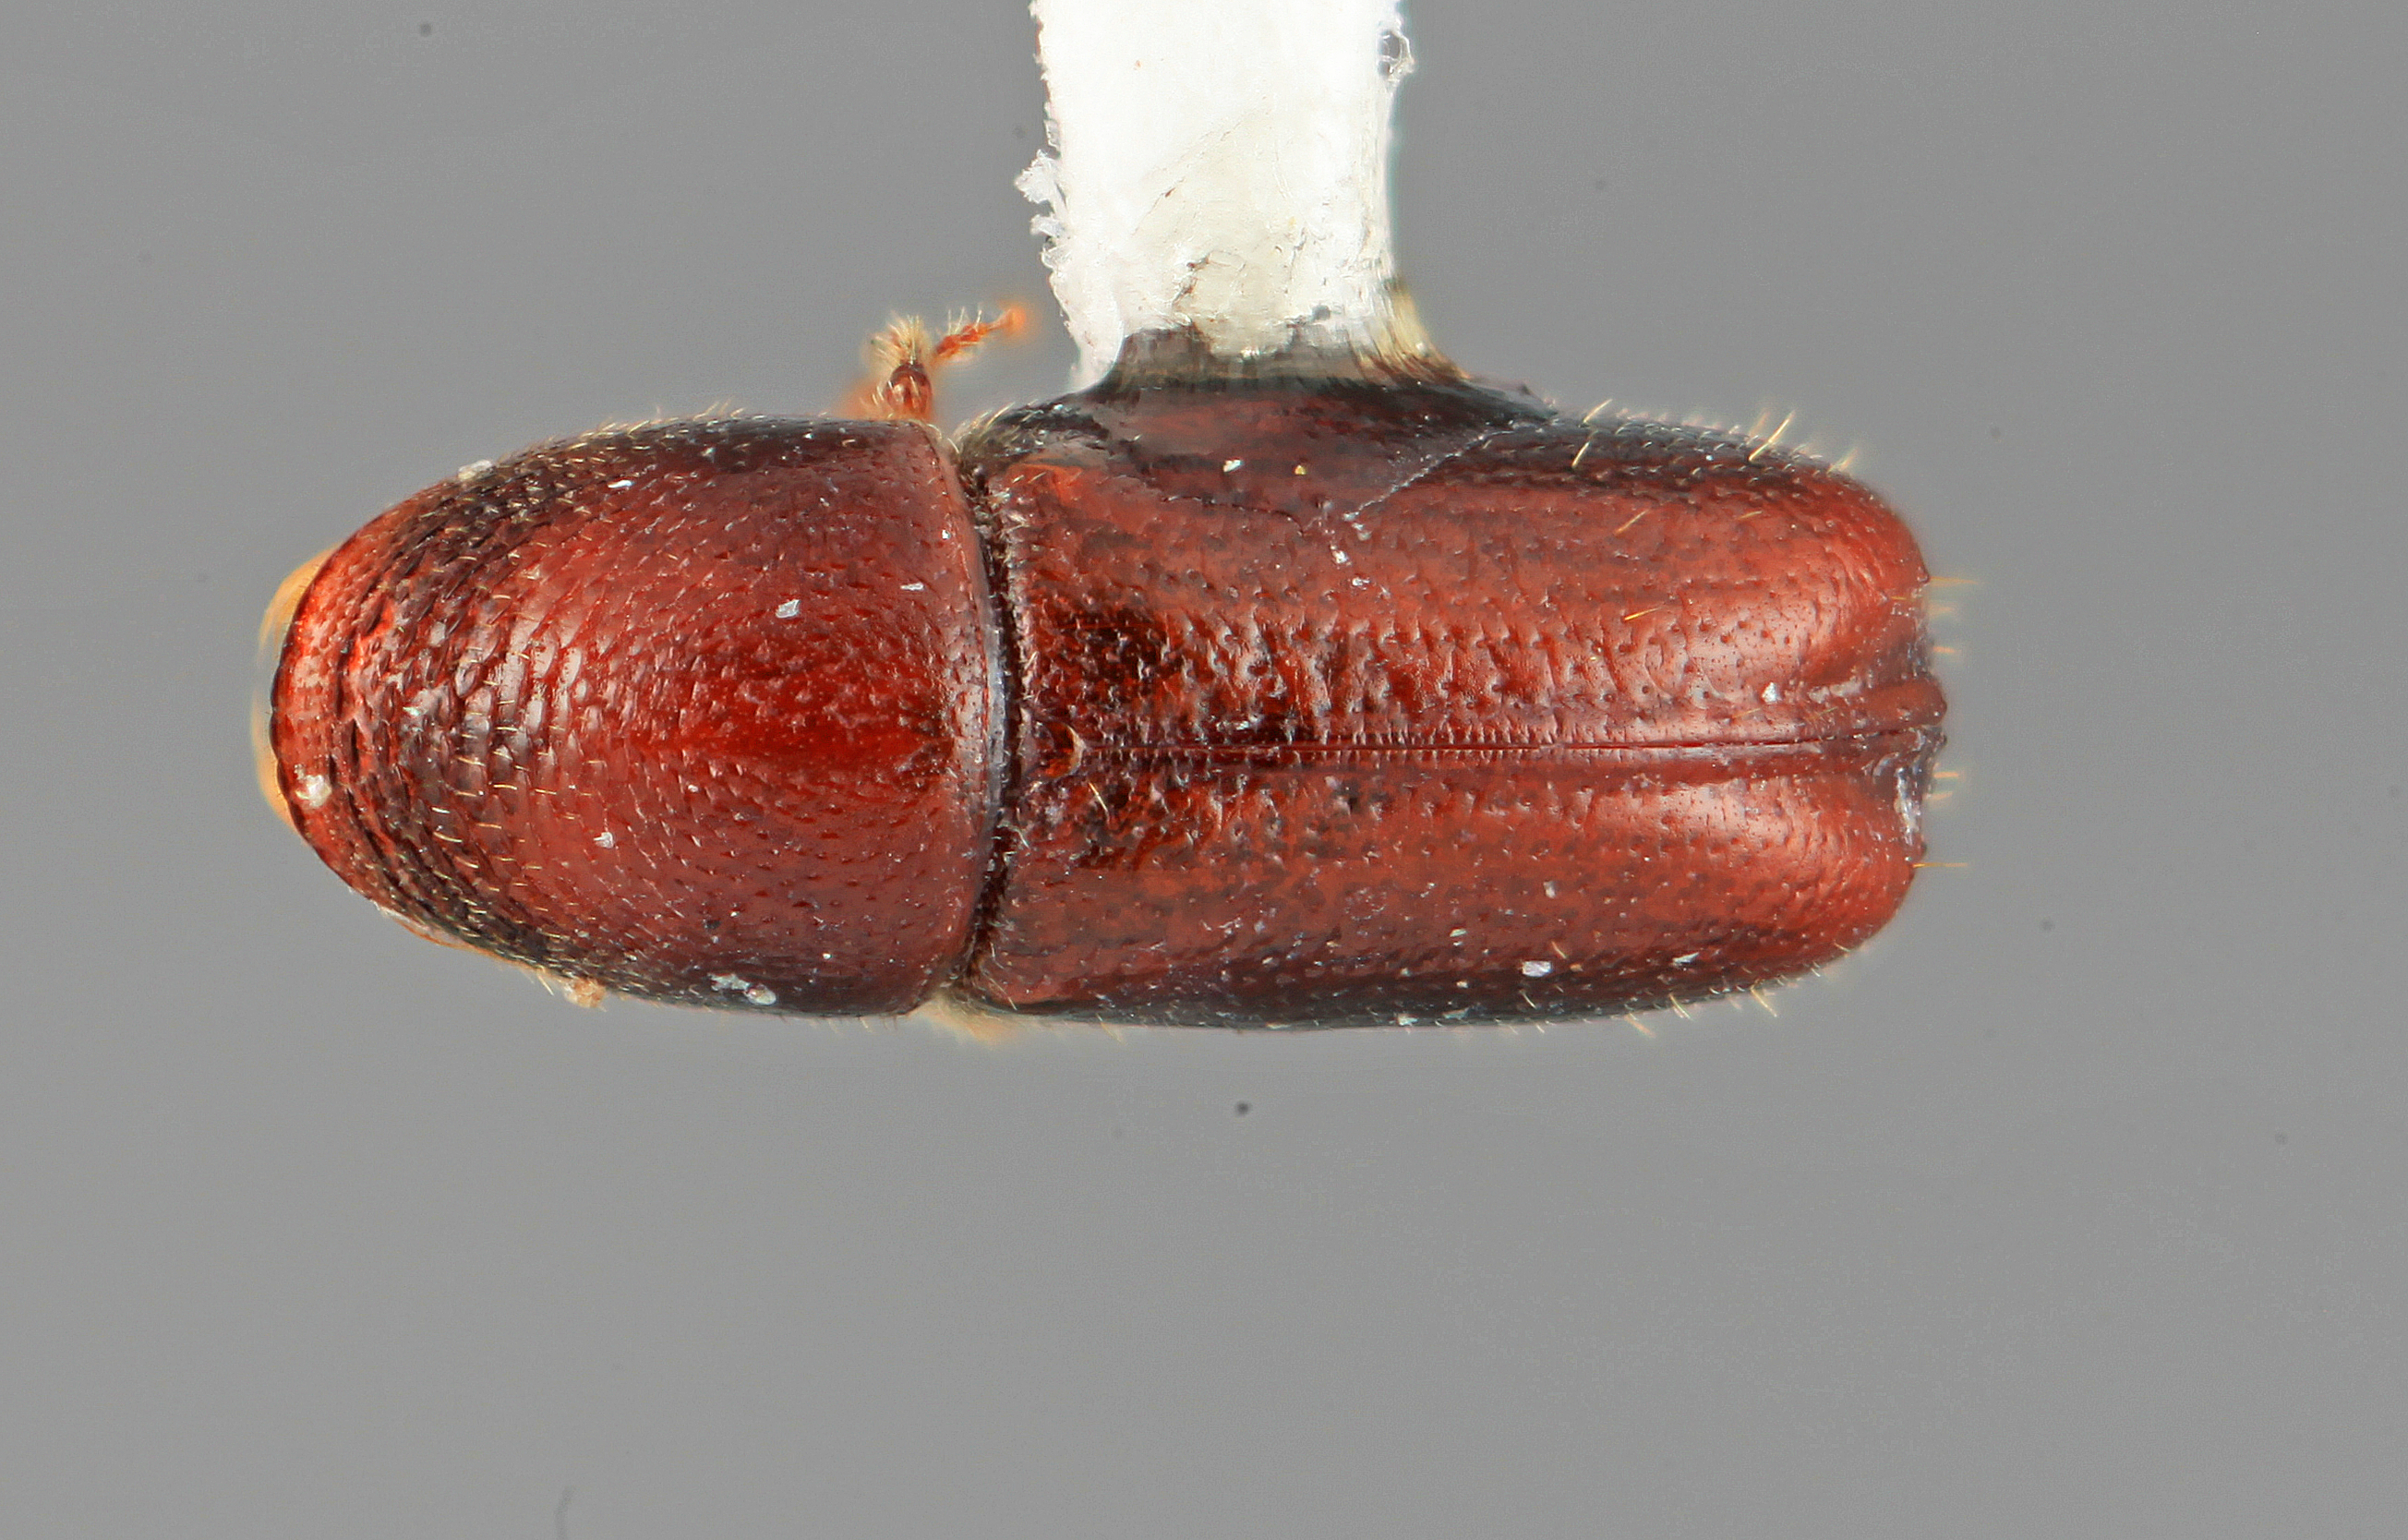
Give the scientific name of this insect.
Araptus mirabilis
